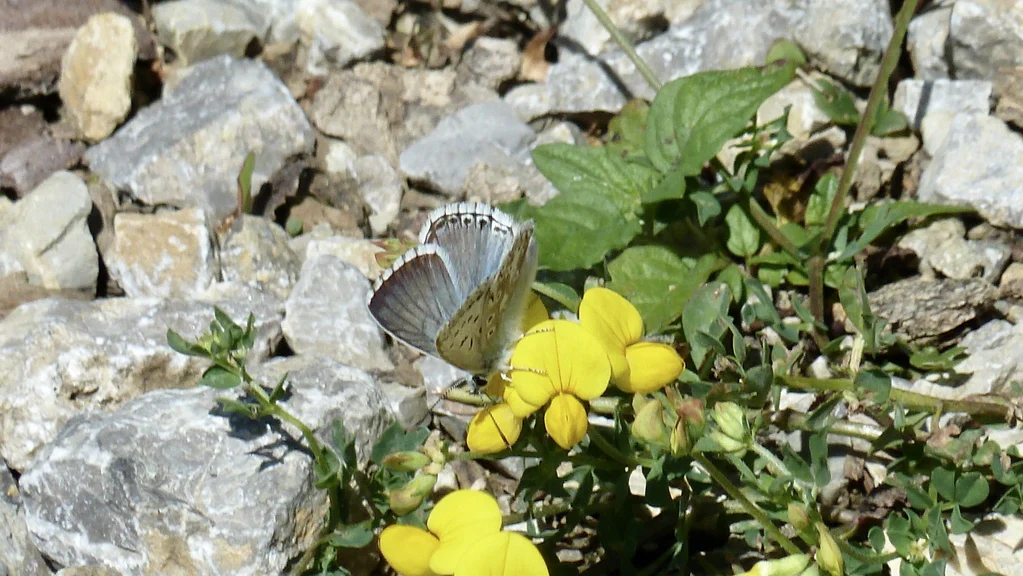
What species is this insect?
Lysandra coridon
